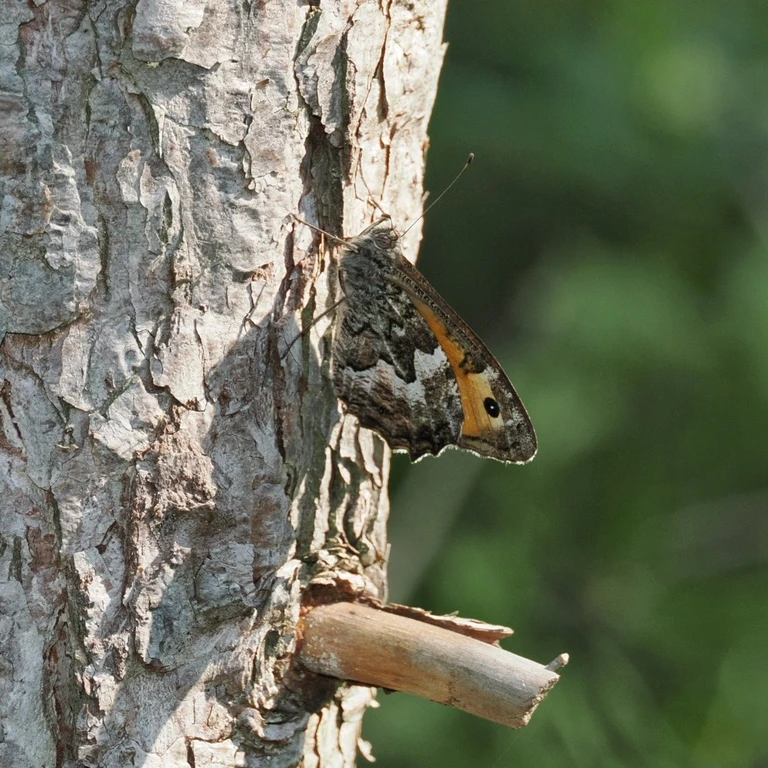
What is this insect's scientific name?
Hipparchia semele
